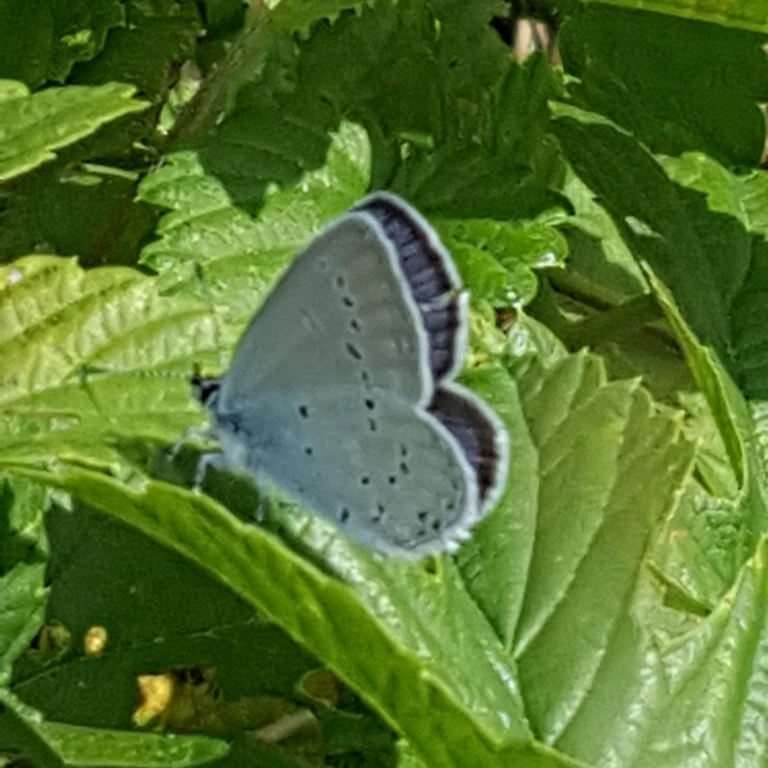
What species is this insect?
Cupido decolorata (also Elkalyce decolorata)
